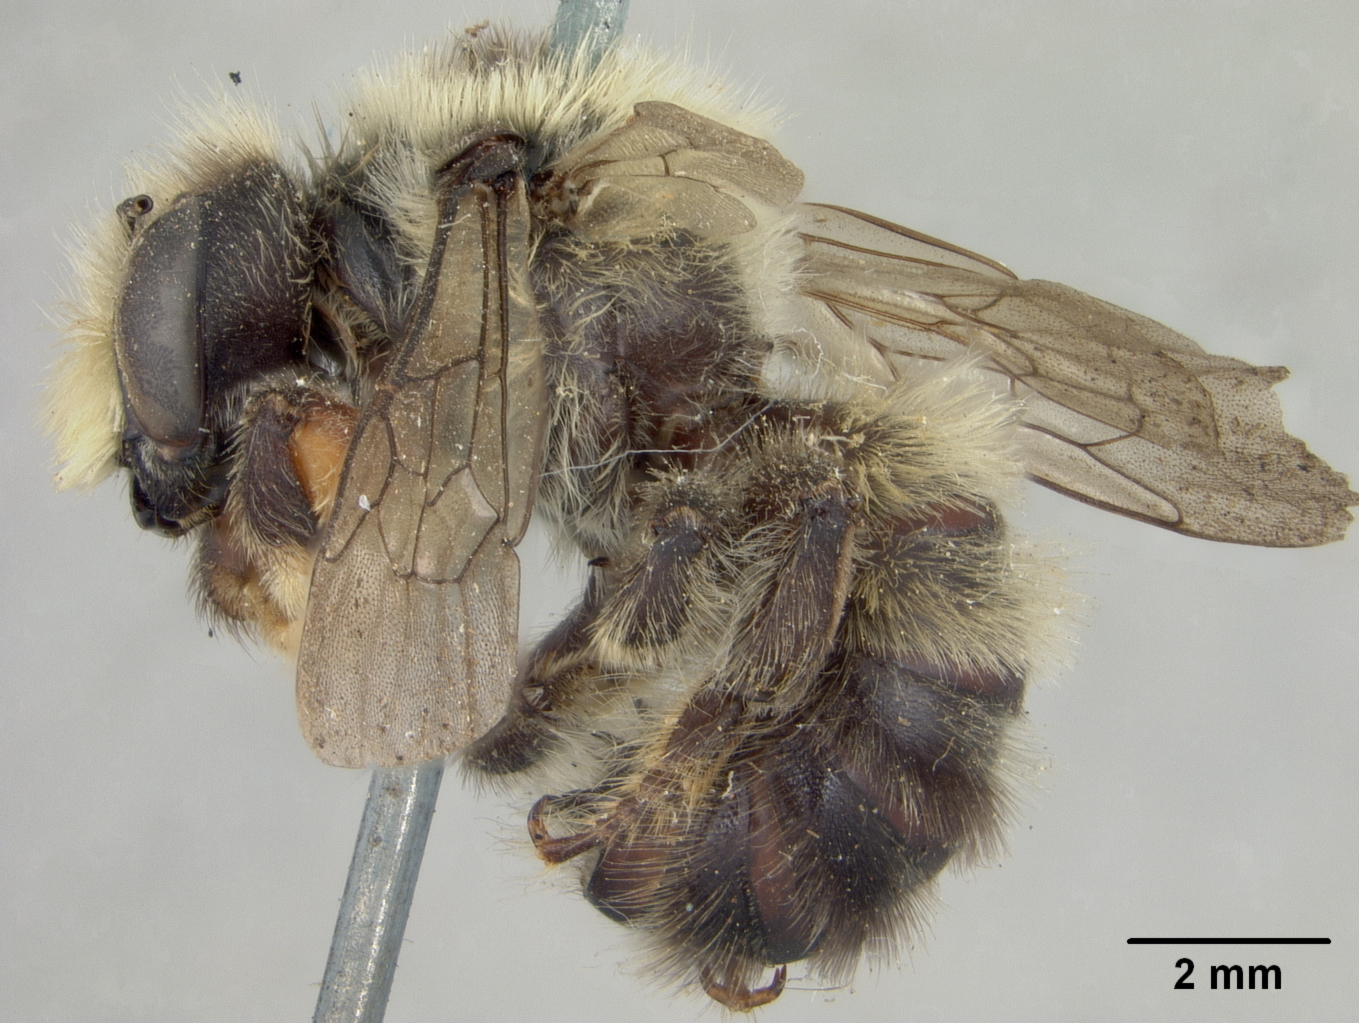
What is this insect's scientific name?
Megachile wootoni
